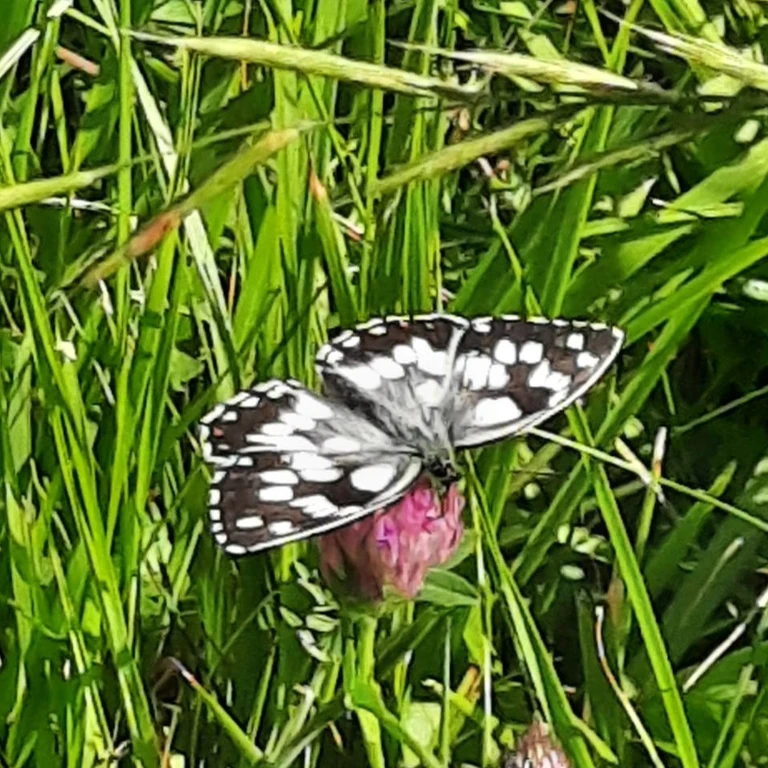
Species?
Melanargia galathea
